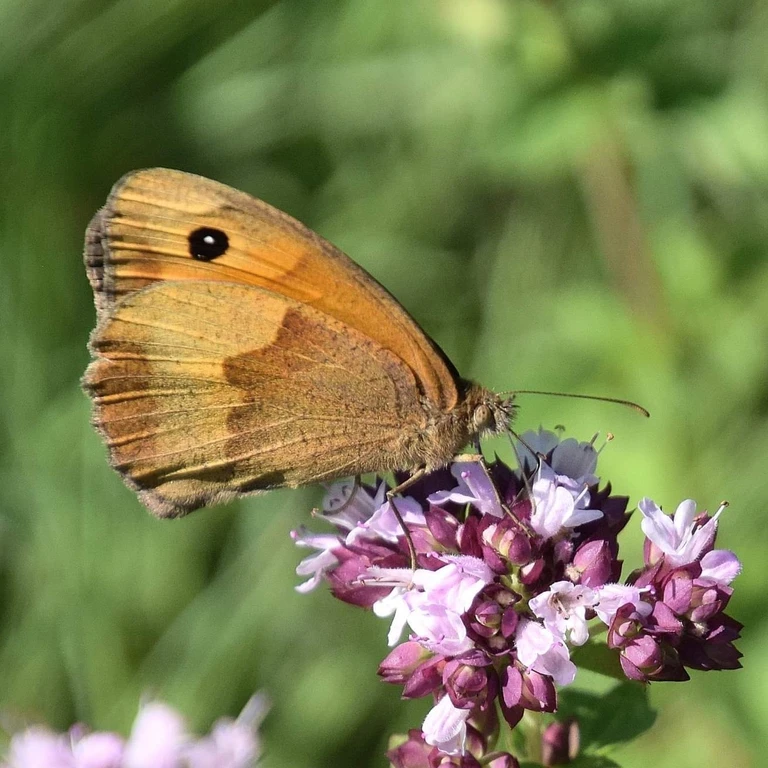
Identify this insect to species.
Maniola jurtina
